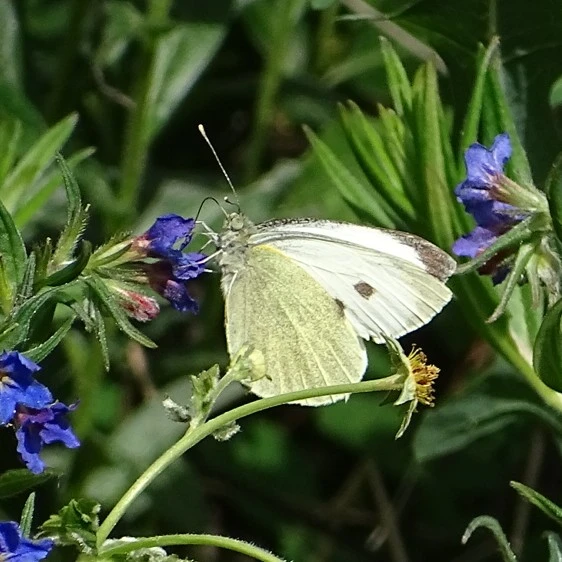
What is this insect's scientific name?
Pieris brassicae
